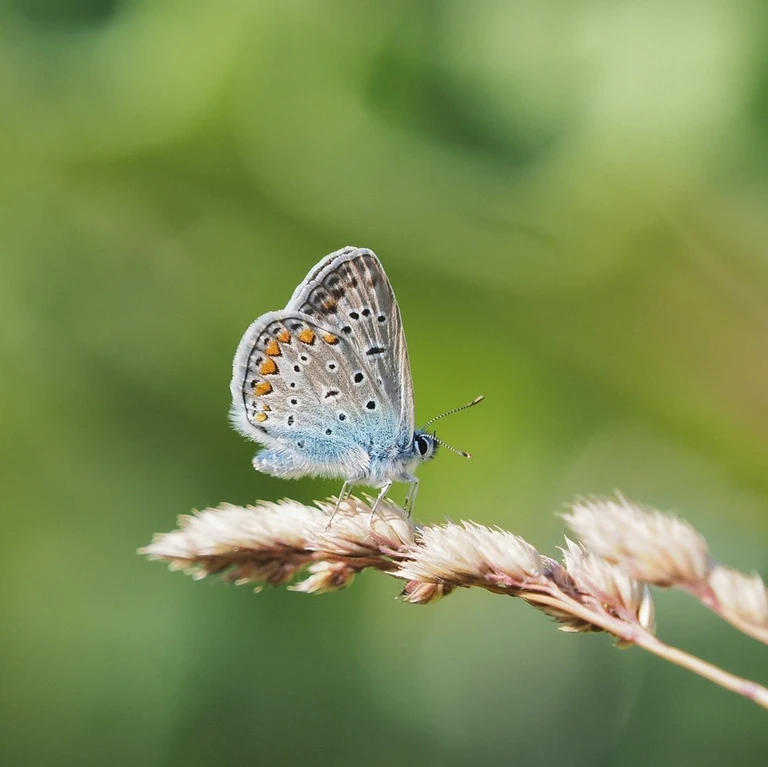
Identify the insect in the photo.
Polyommatus icarus
